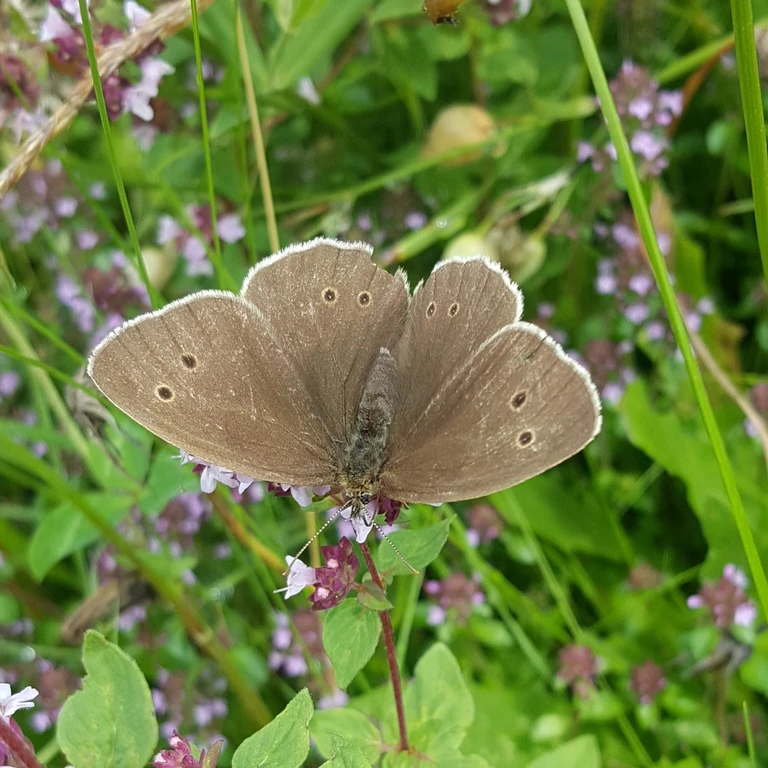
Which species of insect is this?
Aphantopus hyperantus
